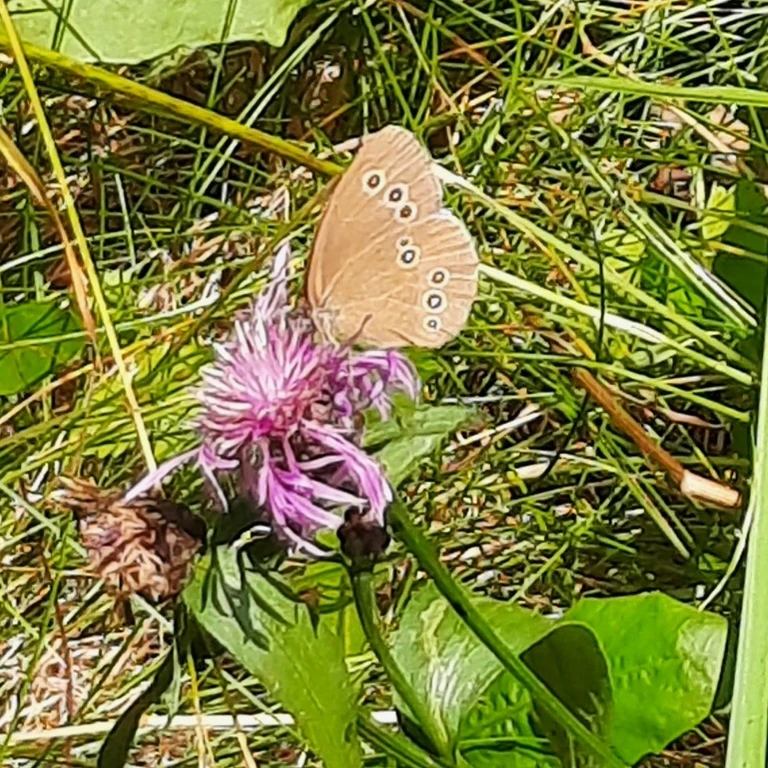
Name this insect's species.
Aphantopus hyperantus
